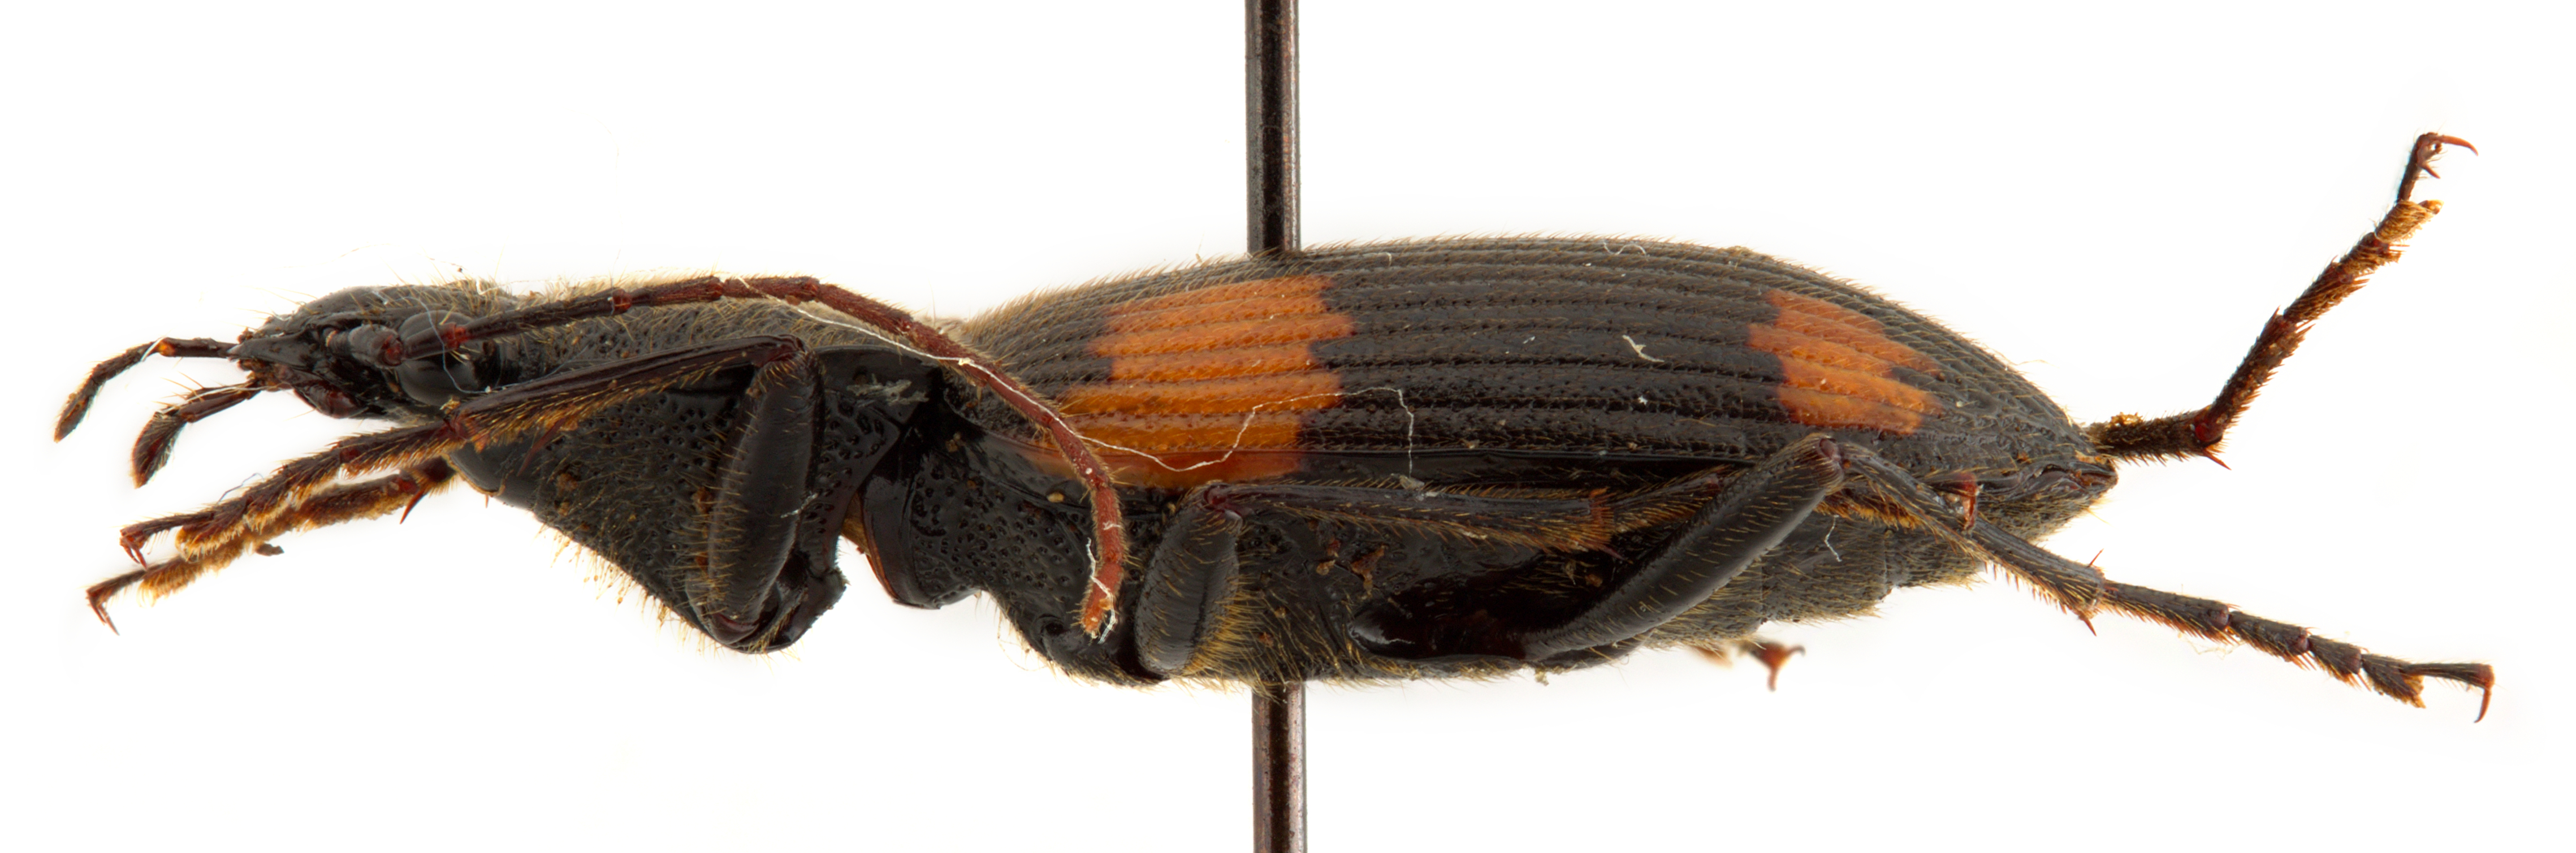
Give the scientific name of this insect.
Dischissus mirandus
